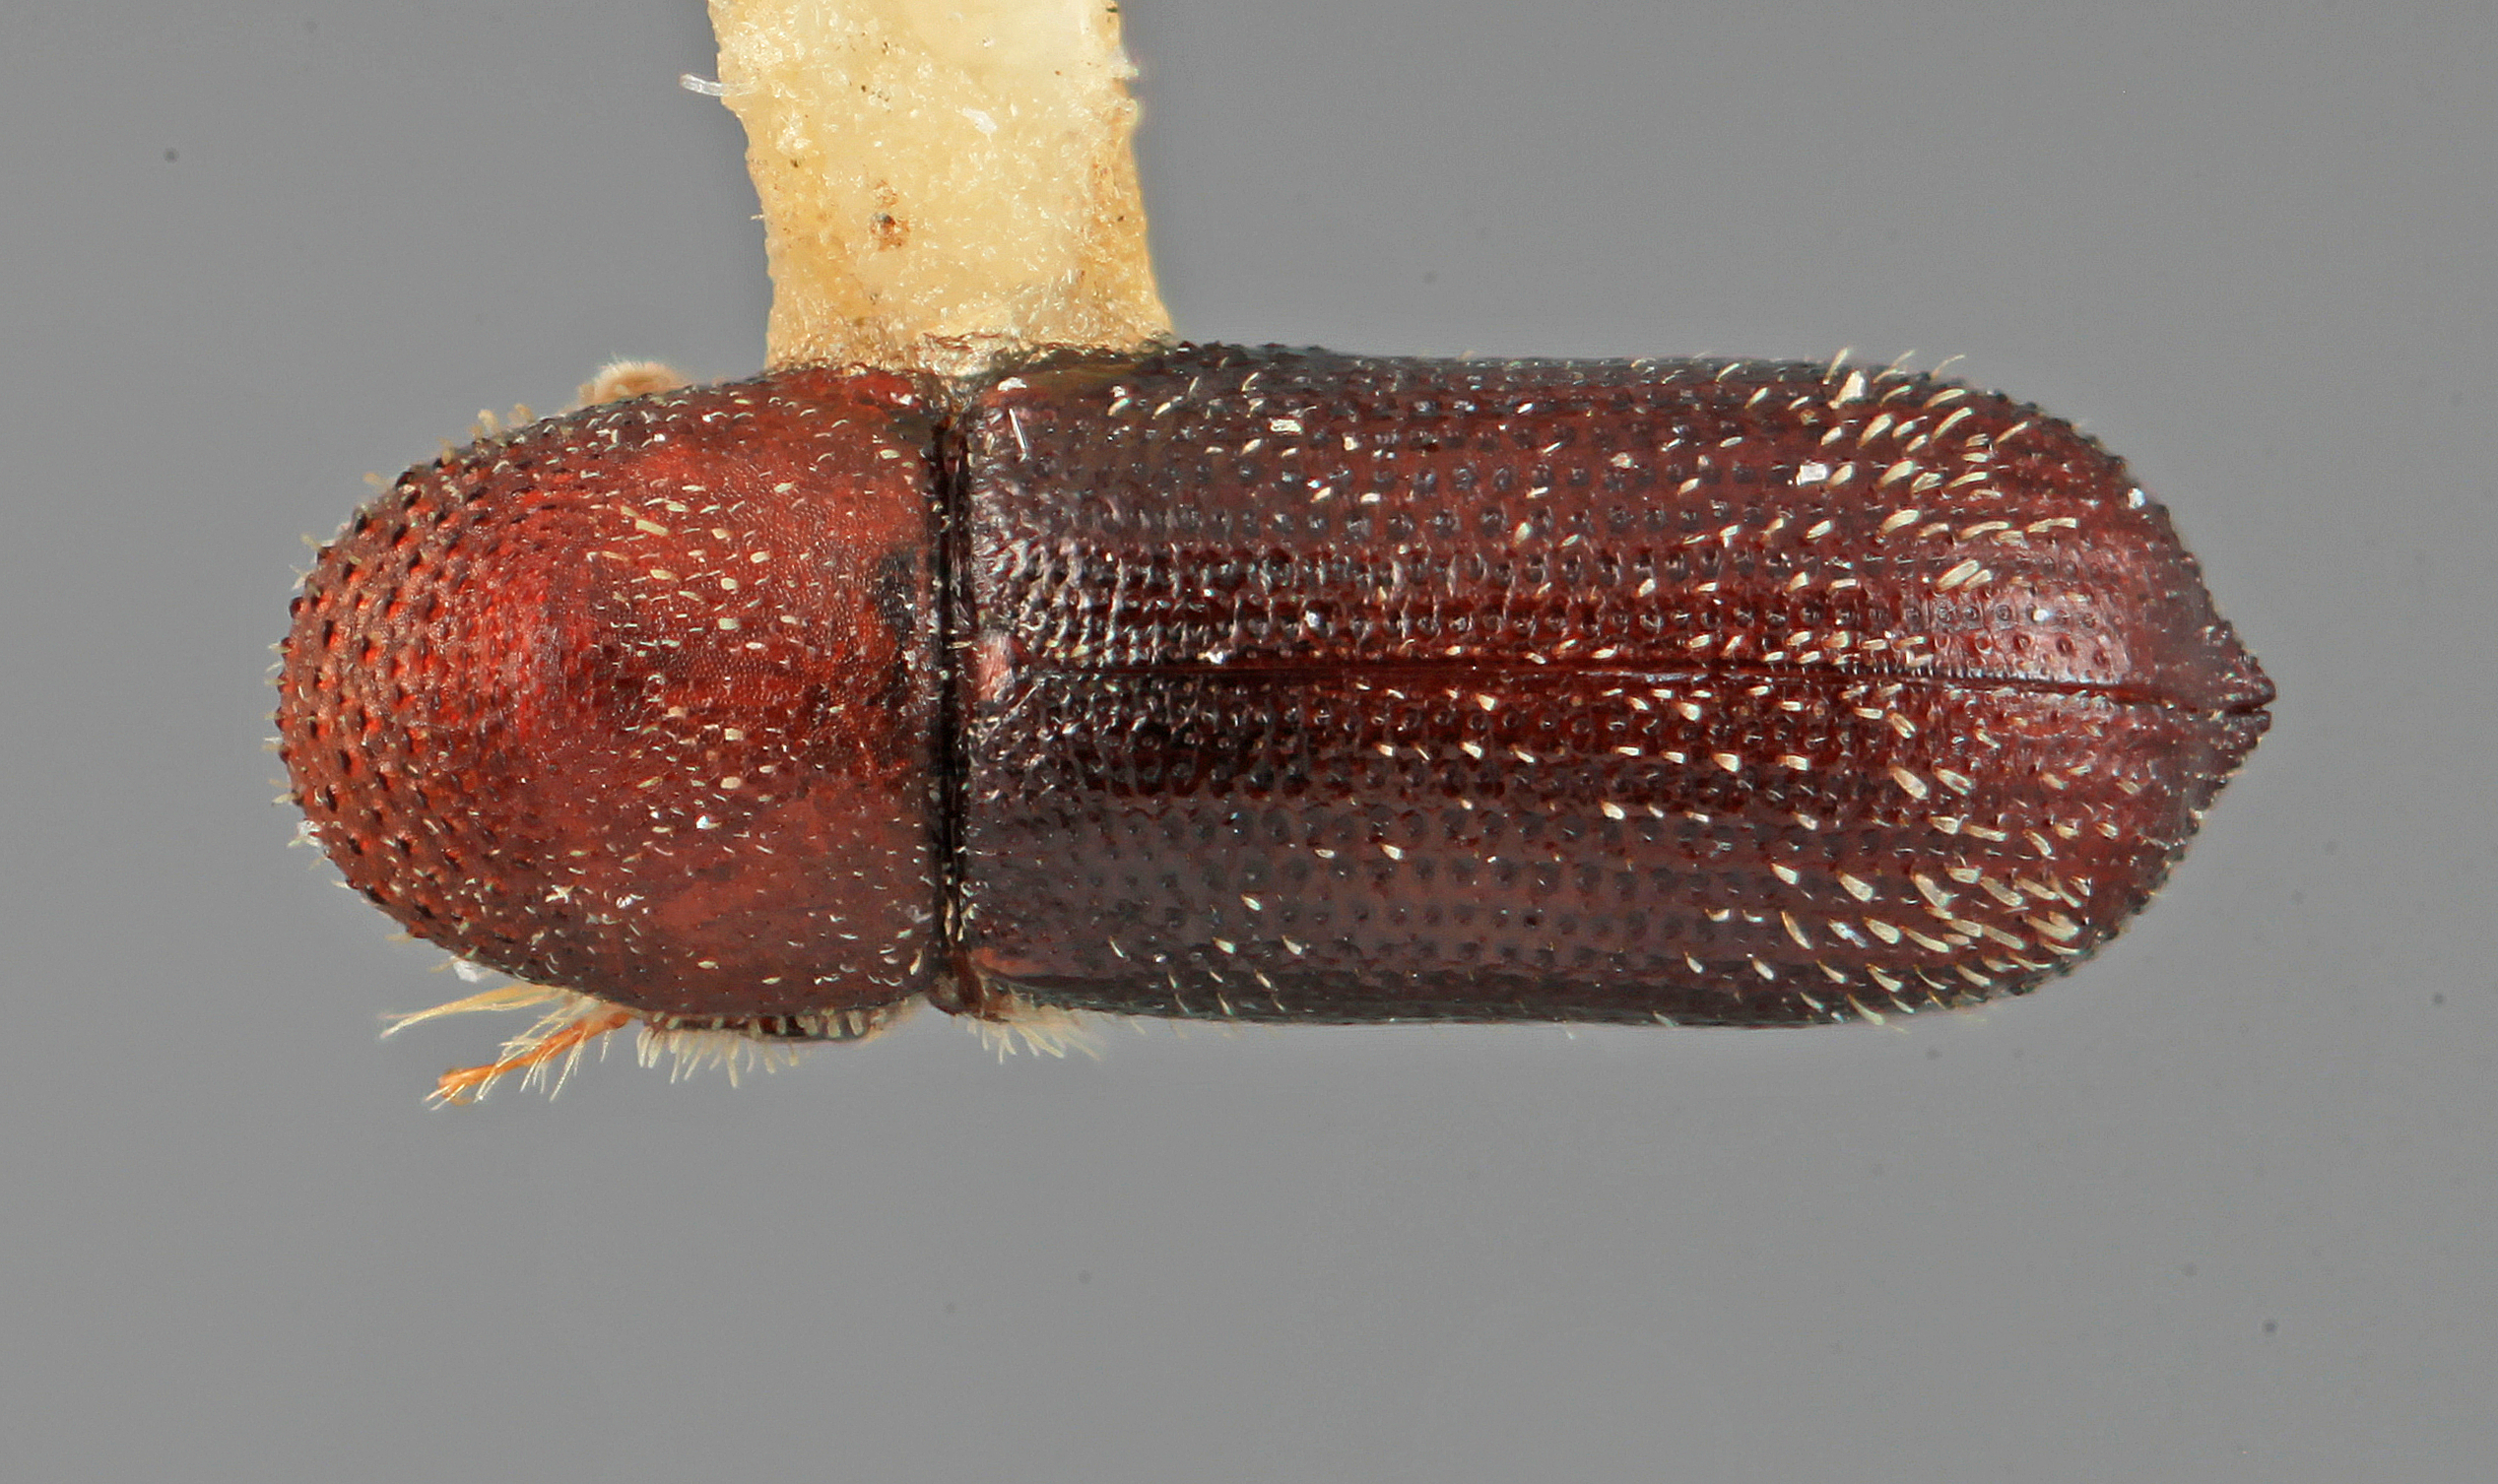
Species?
Micracis incertus
